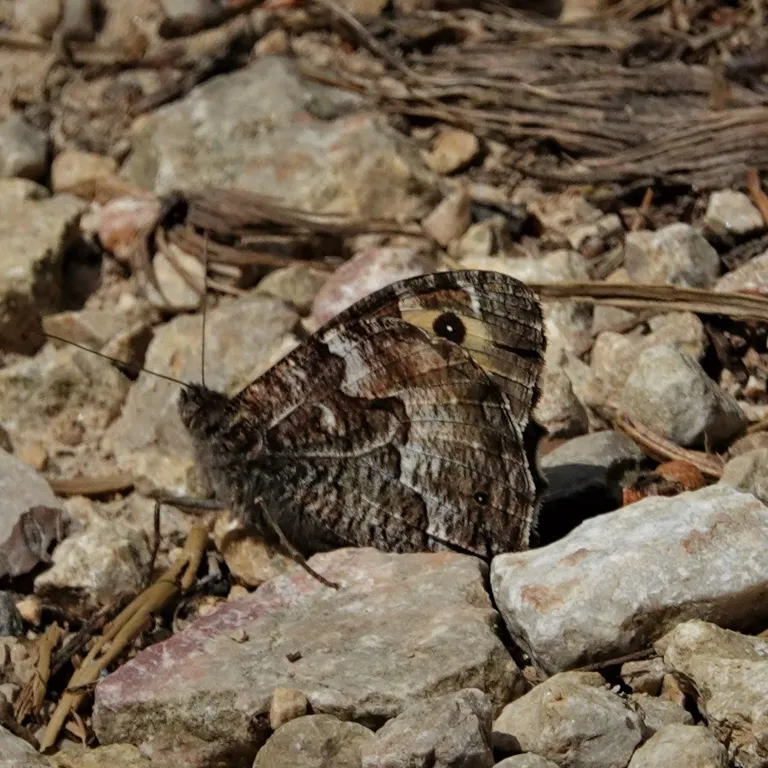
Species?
Hipparchia semele
